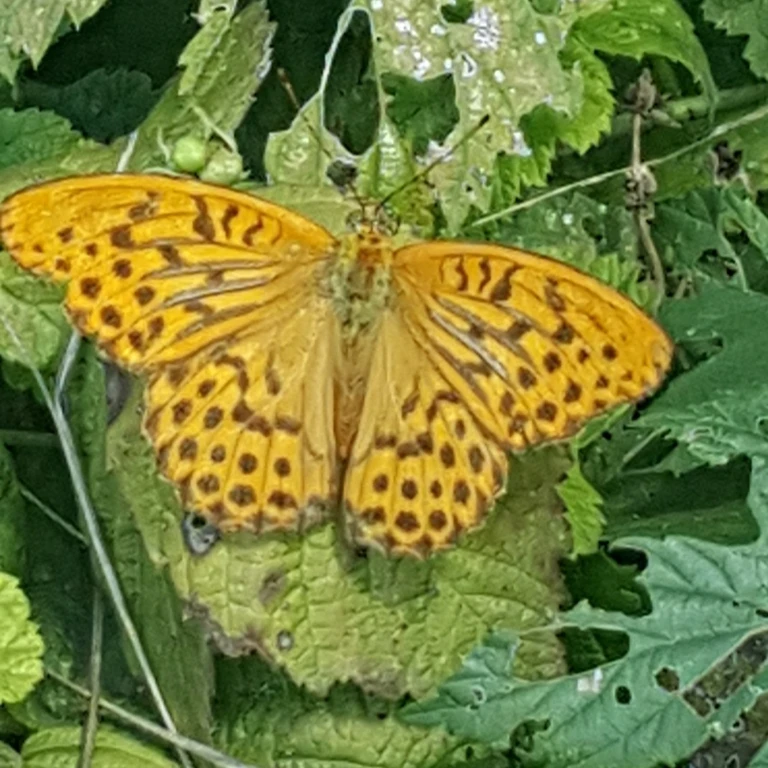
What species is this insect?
Argynnis paphia
